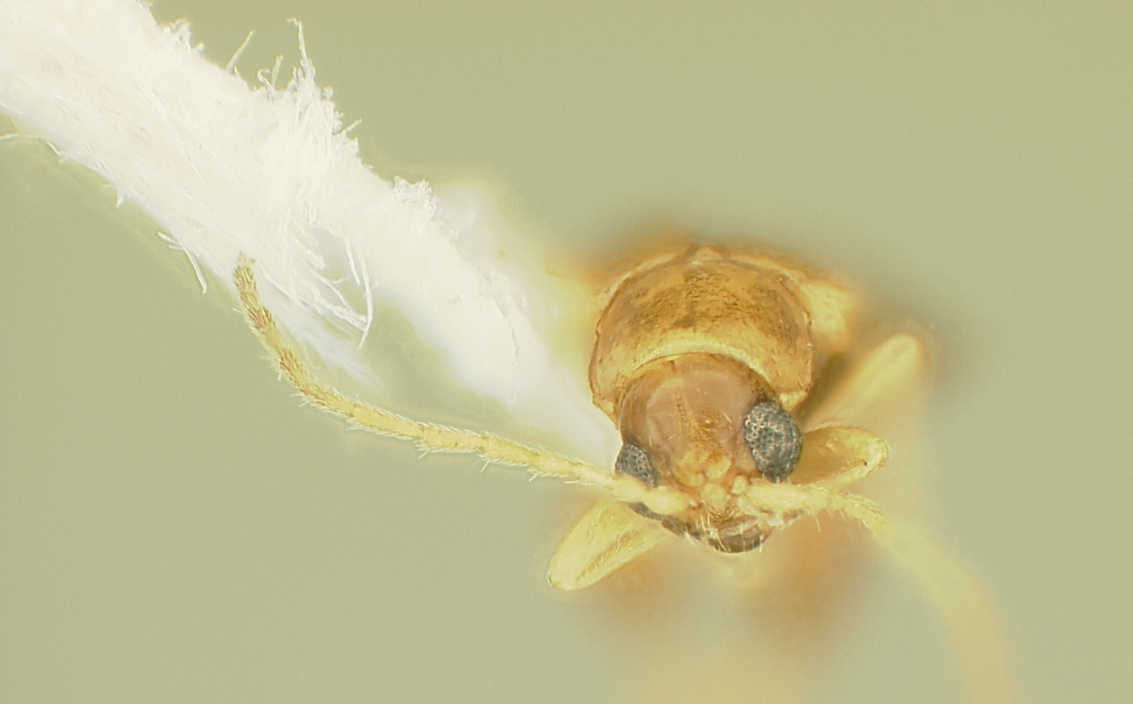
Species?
Aphthona nandiensis
